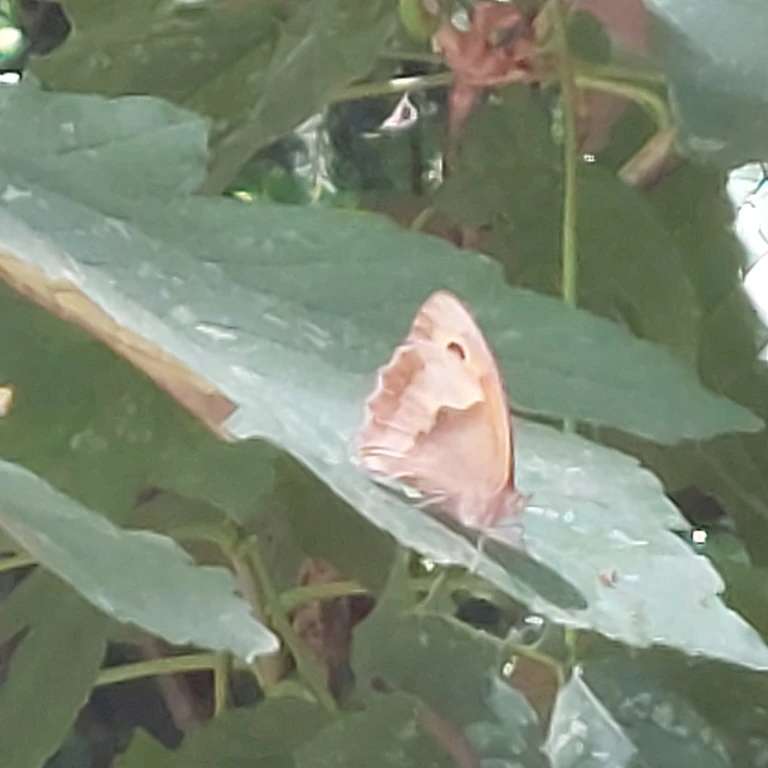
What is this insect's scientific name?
Maniola jurtina
